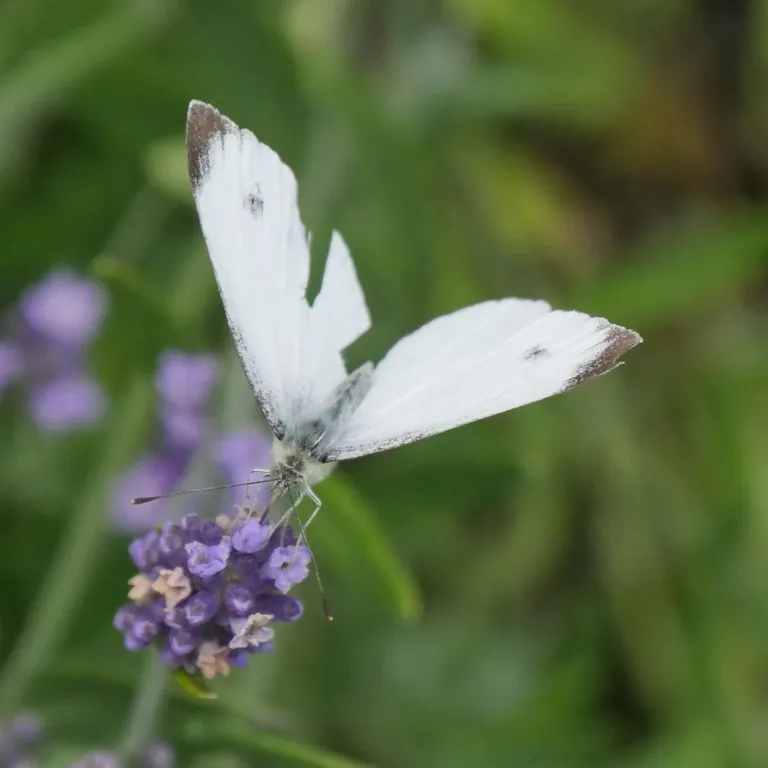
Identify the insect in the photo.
Pieris rapae
